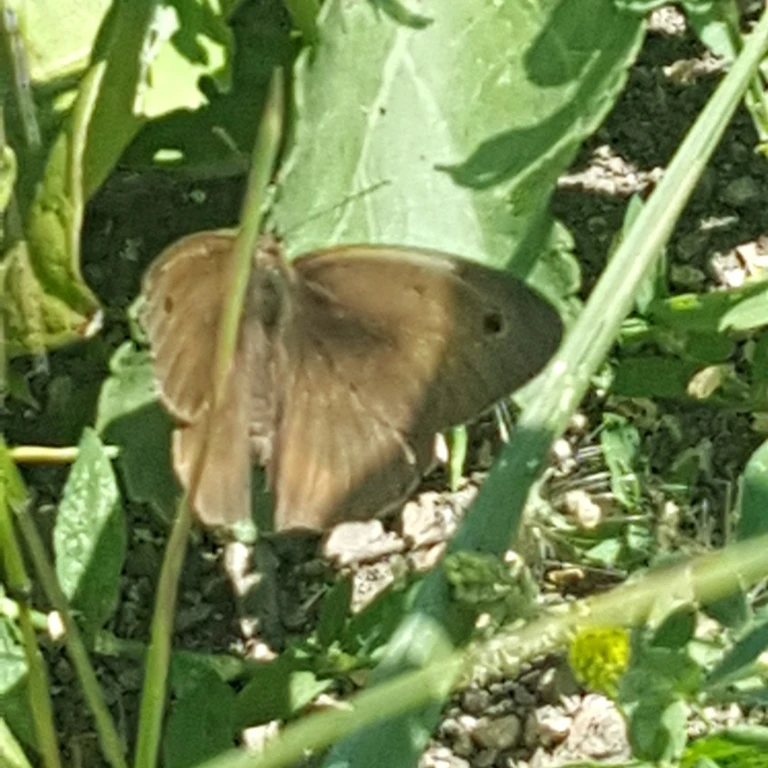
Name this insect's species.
Maniola jurtina
